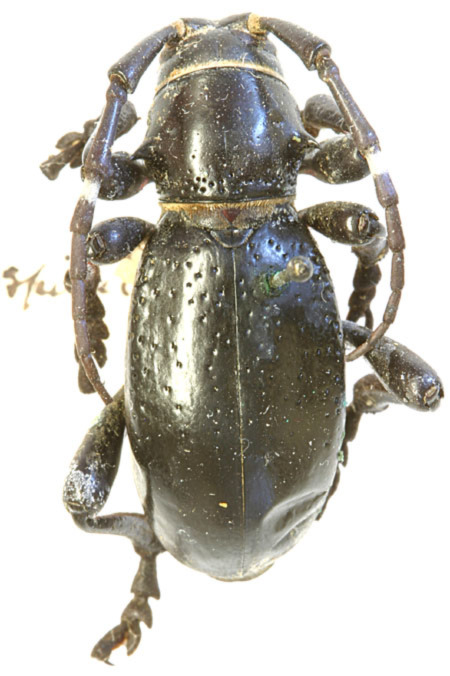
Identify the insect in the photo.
Moneilema spinicollis (also Moneilema gigas)
